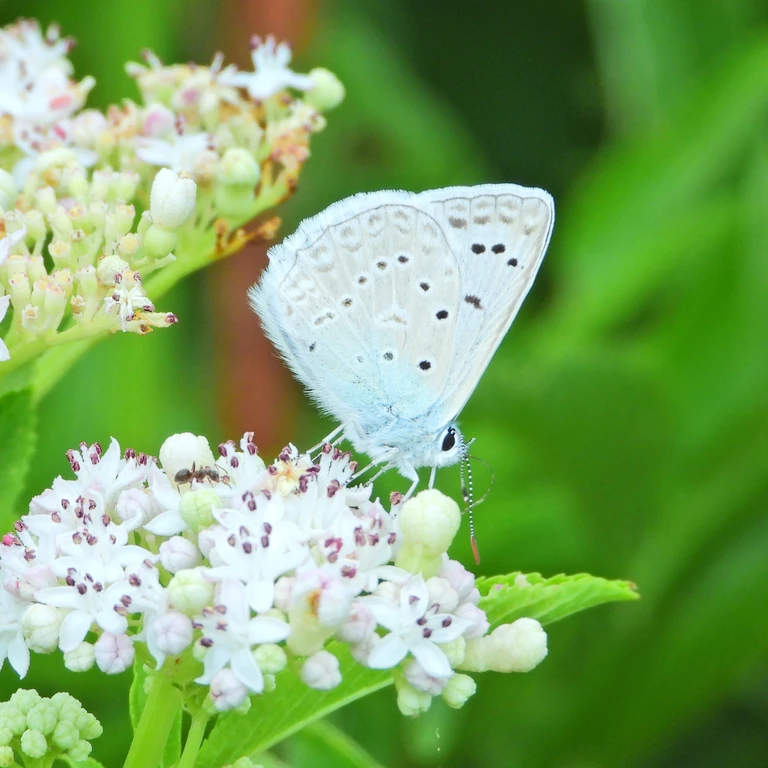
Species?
Polyommatus daphnis
